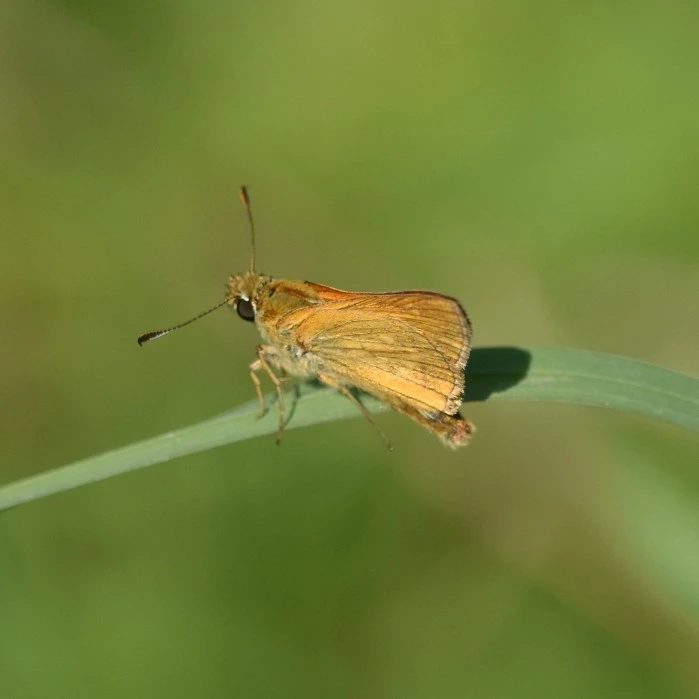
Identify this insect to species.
Ochlodes sylvanus (also Ochlodes venata)
